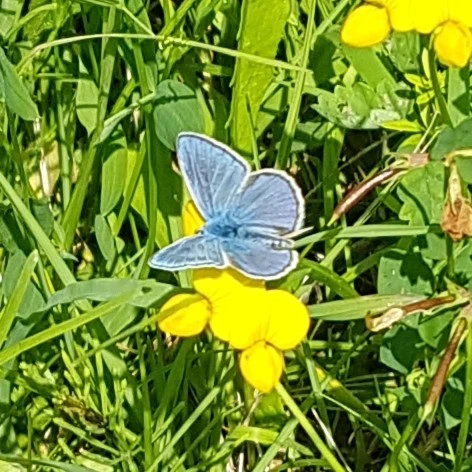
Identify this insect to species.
Polyommatus icarus
